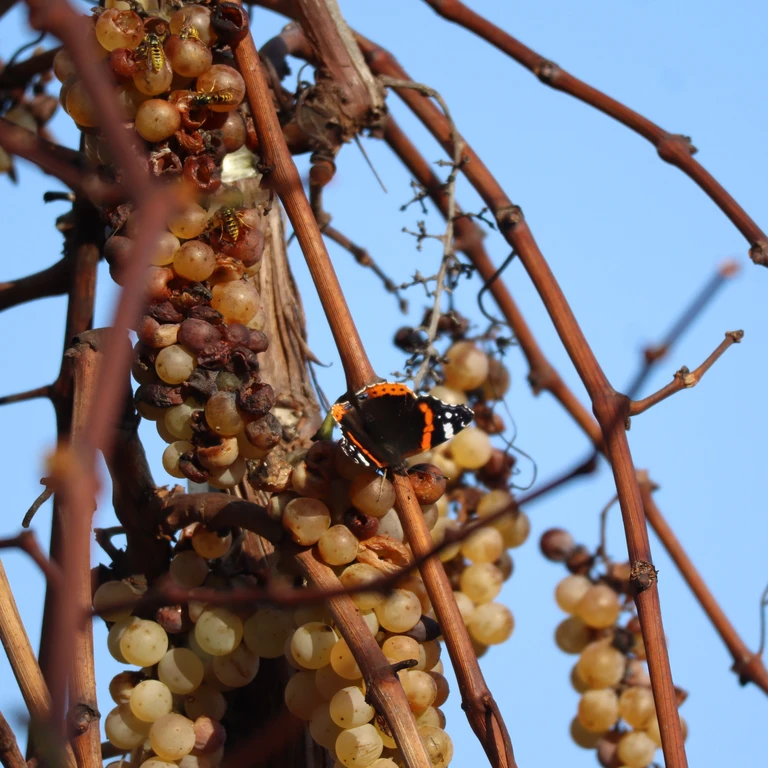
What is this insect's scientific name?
Vanessa atalanta
